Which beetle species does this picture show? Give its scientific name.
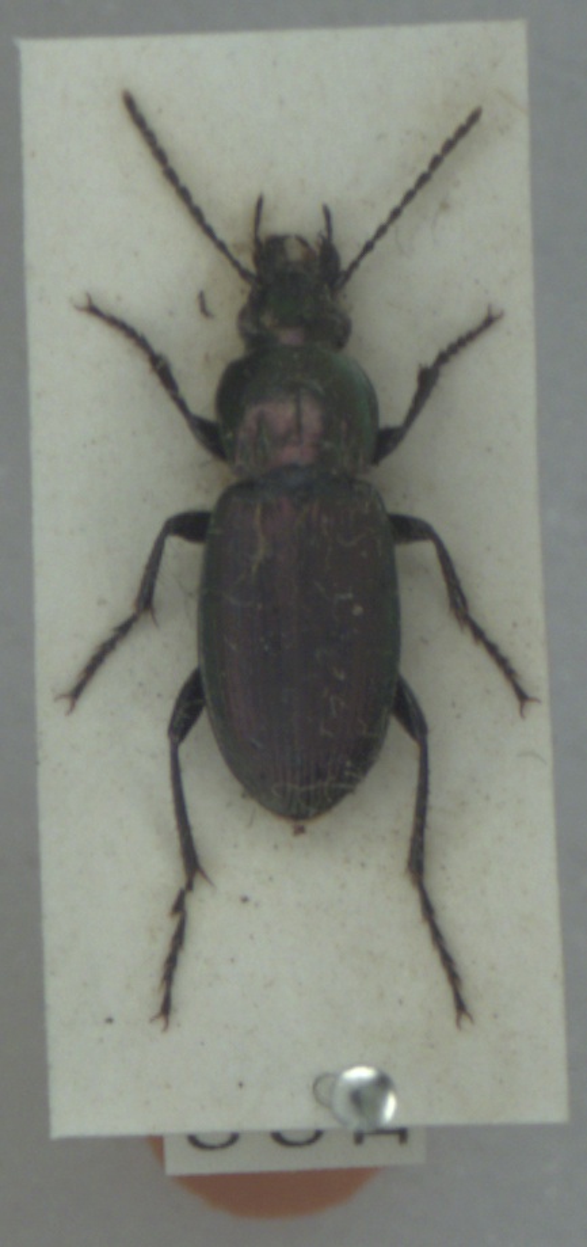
Poecilus lepidus
